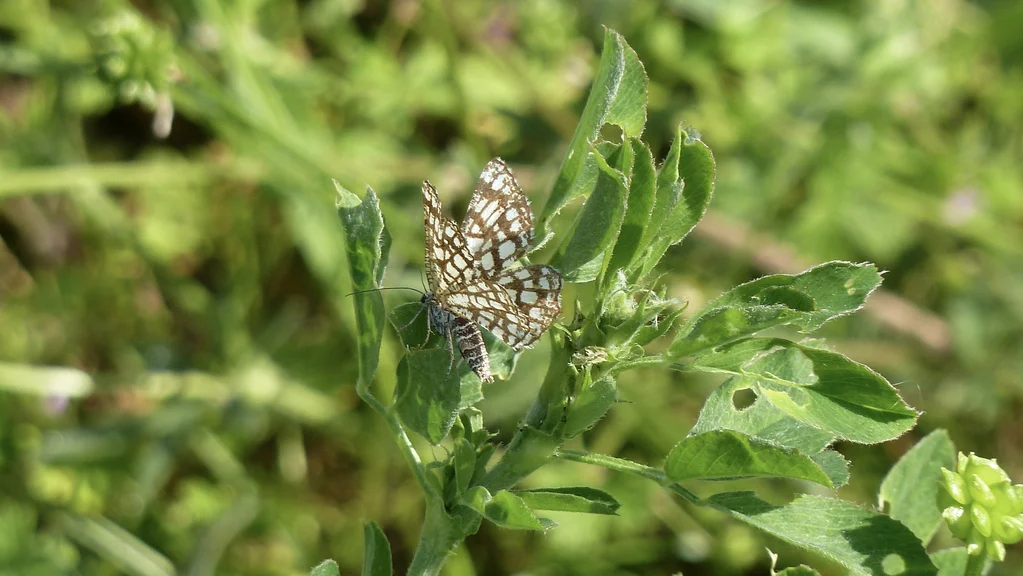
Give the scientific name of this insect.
Chiasmia clathrata
